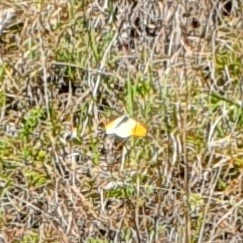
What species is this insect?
Anthocharis cardamines
